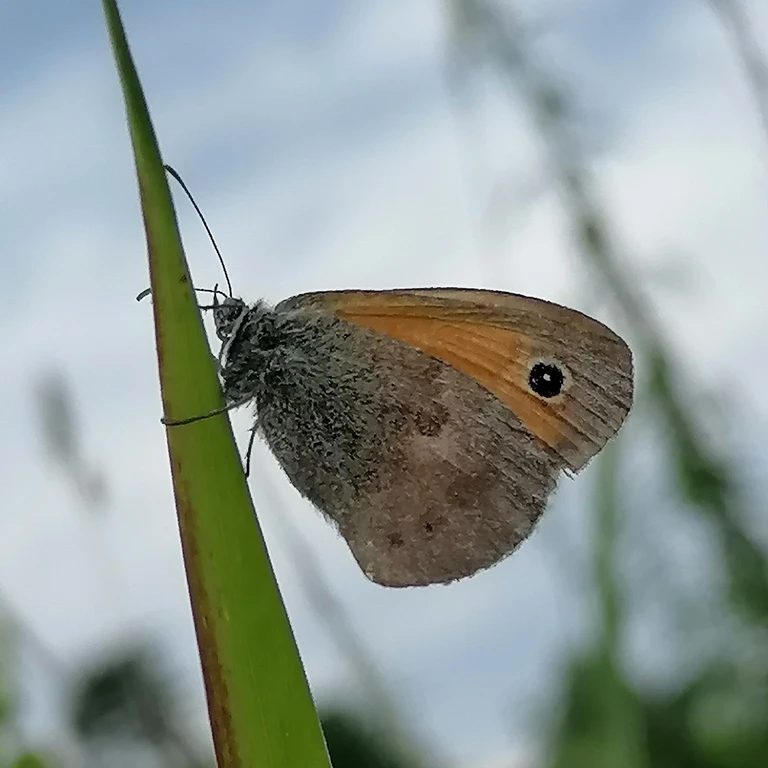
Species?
Coenonympha pamphilus
